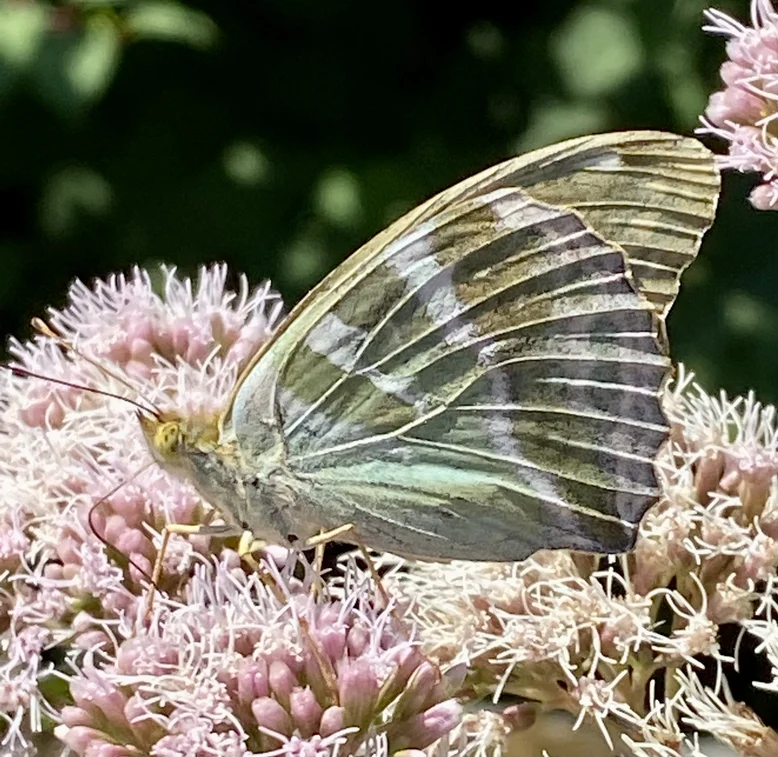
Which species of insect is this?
Argynnis paphia
